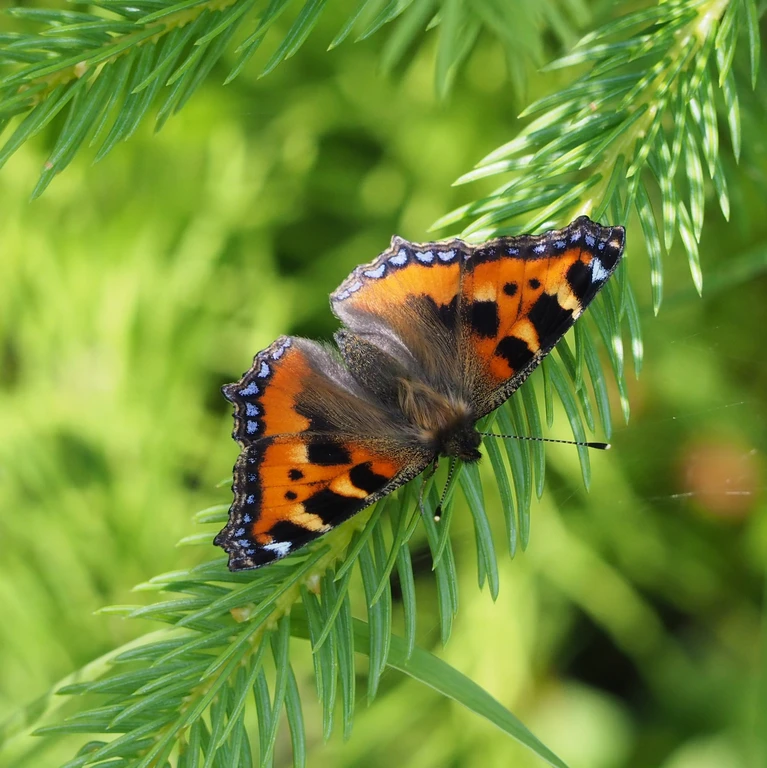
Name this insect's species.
Aglais urticae
